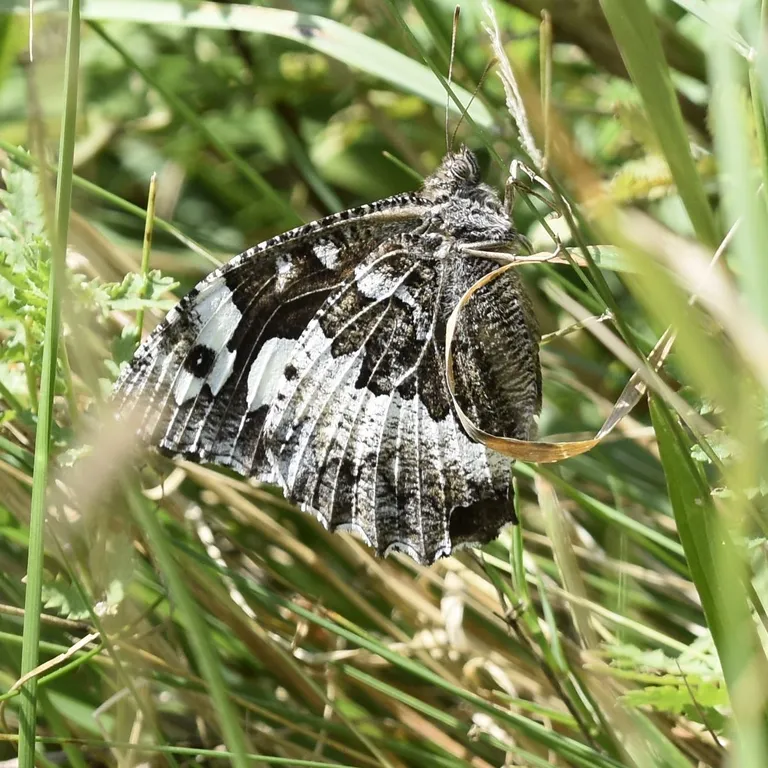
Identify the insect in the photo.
Brintesia circe
